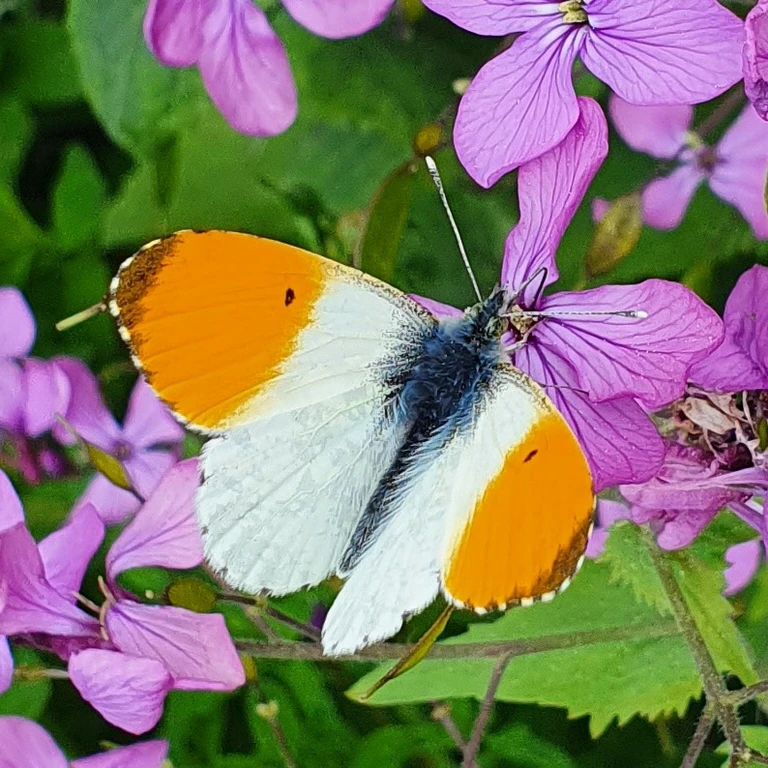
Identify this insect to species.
Anthocharis cardamines
